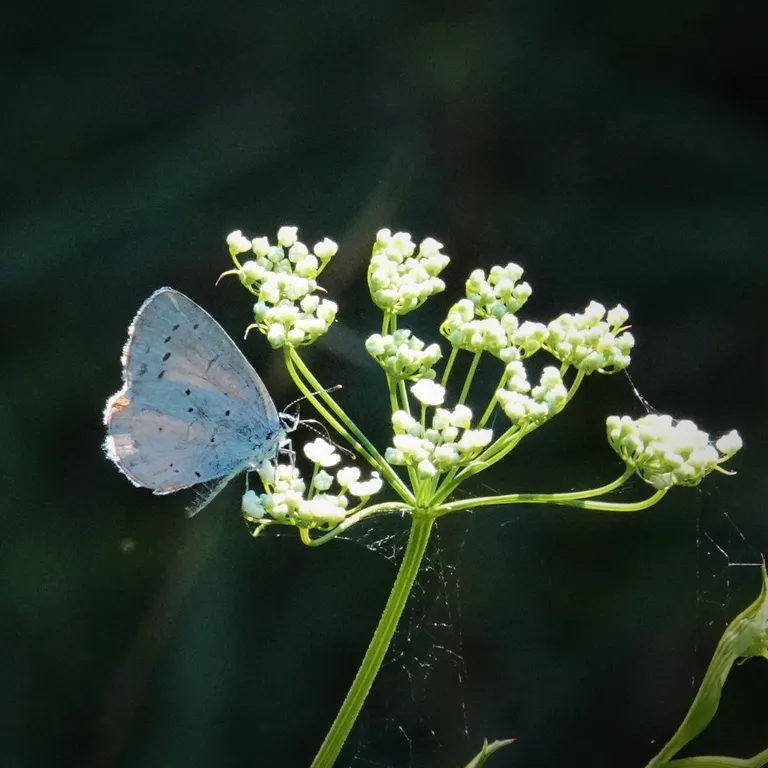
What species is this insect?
Celastrina argiolus
